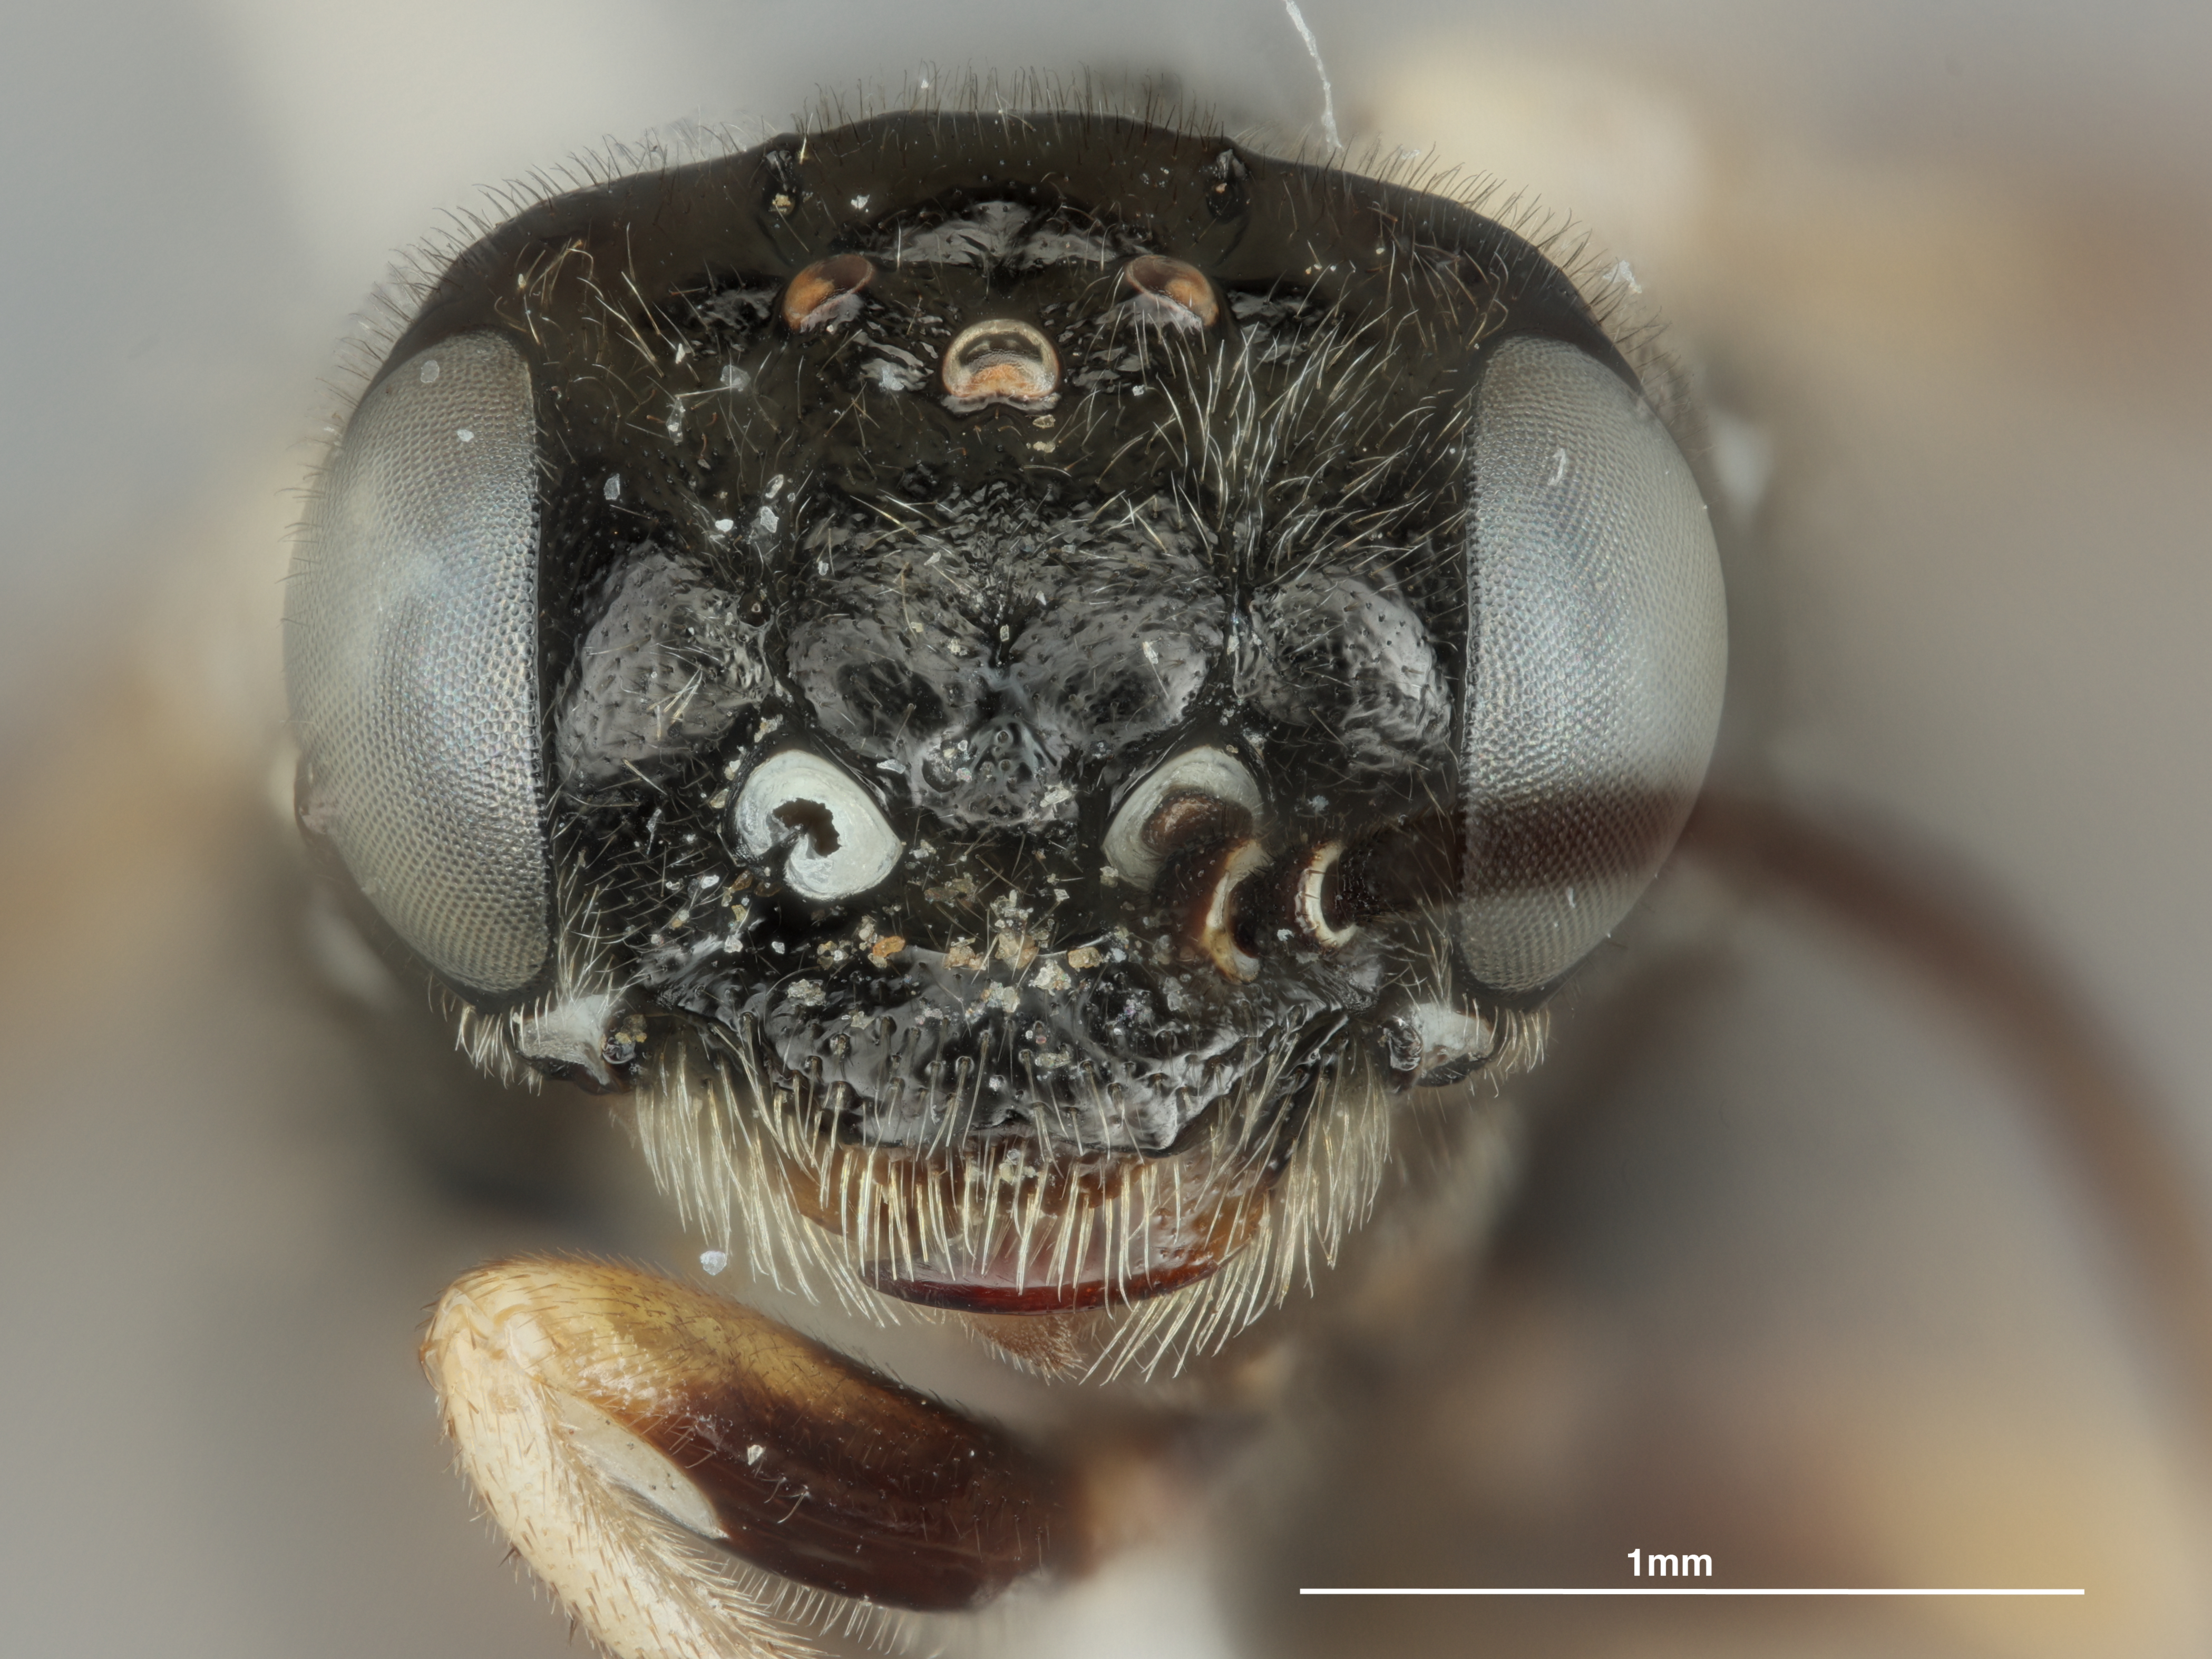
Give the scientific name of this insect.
Periclista schiffi
